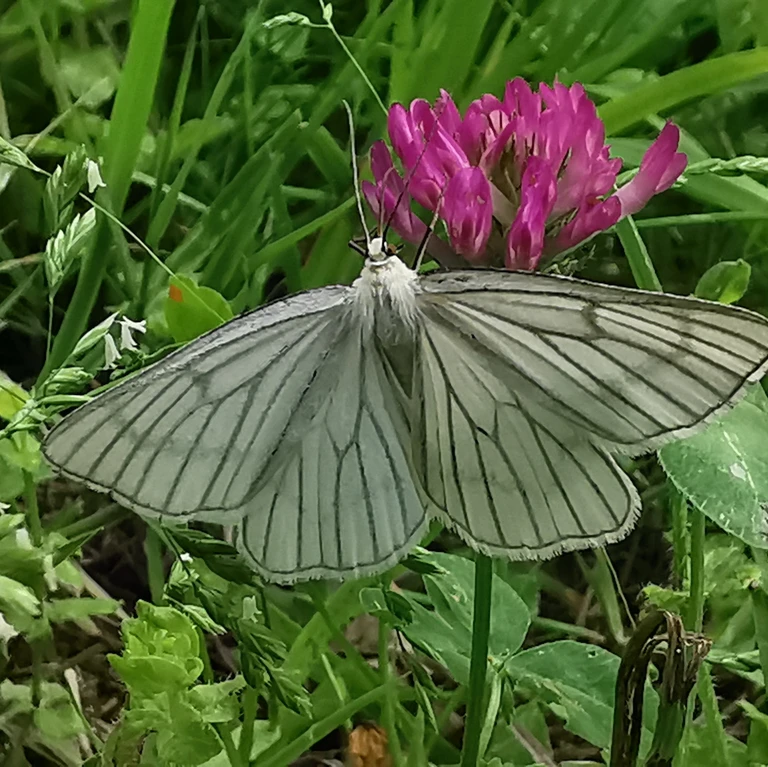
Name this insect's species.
Siona lineata
